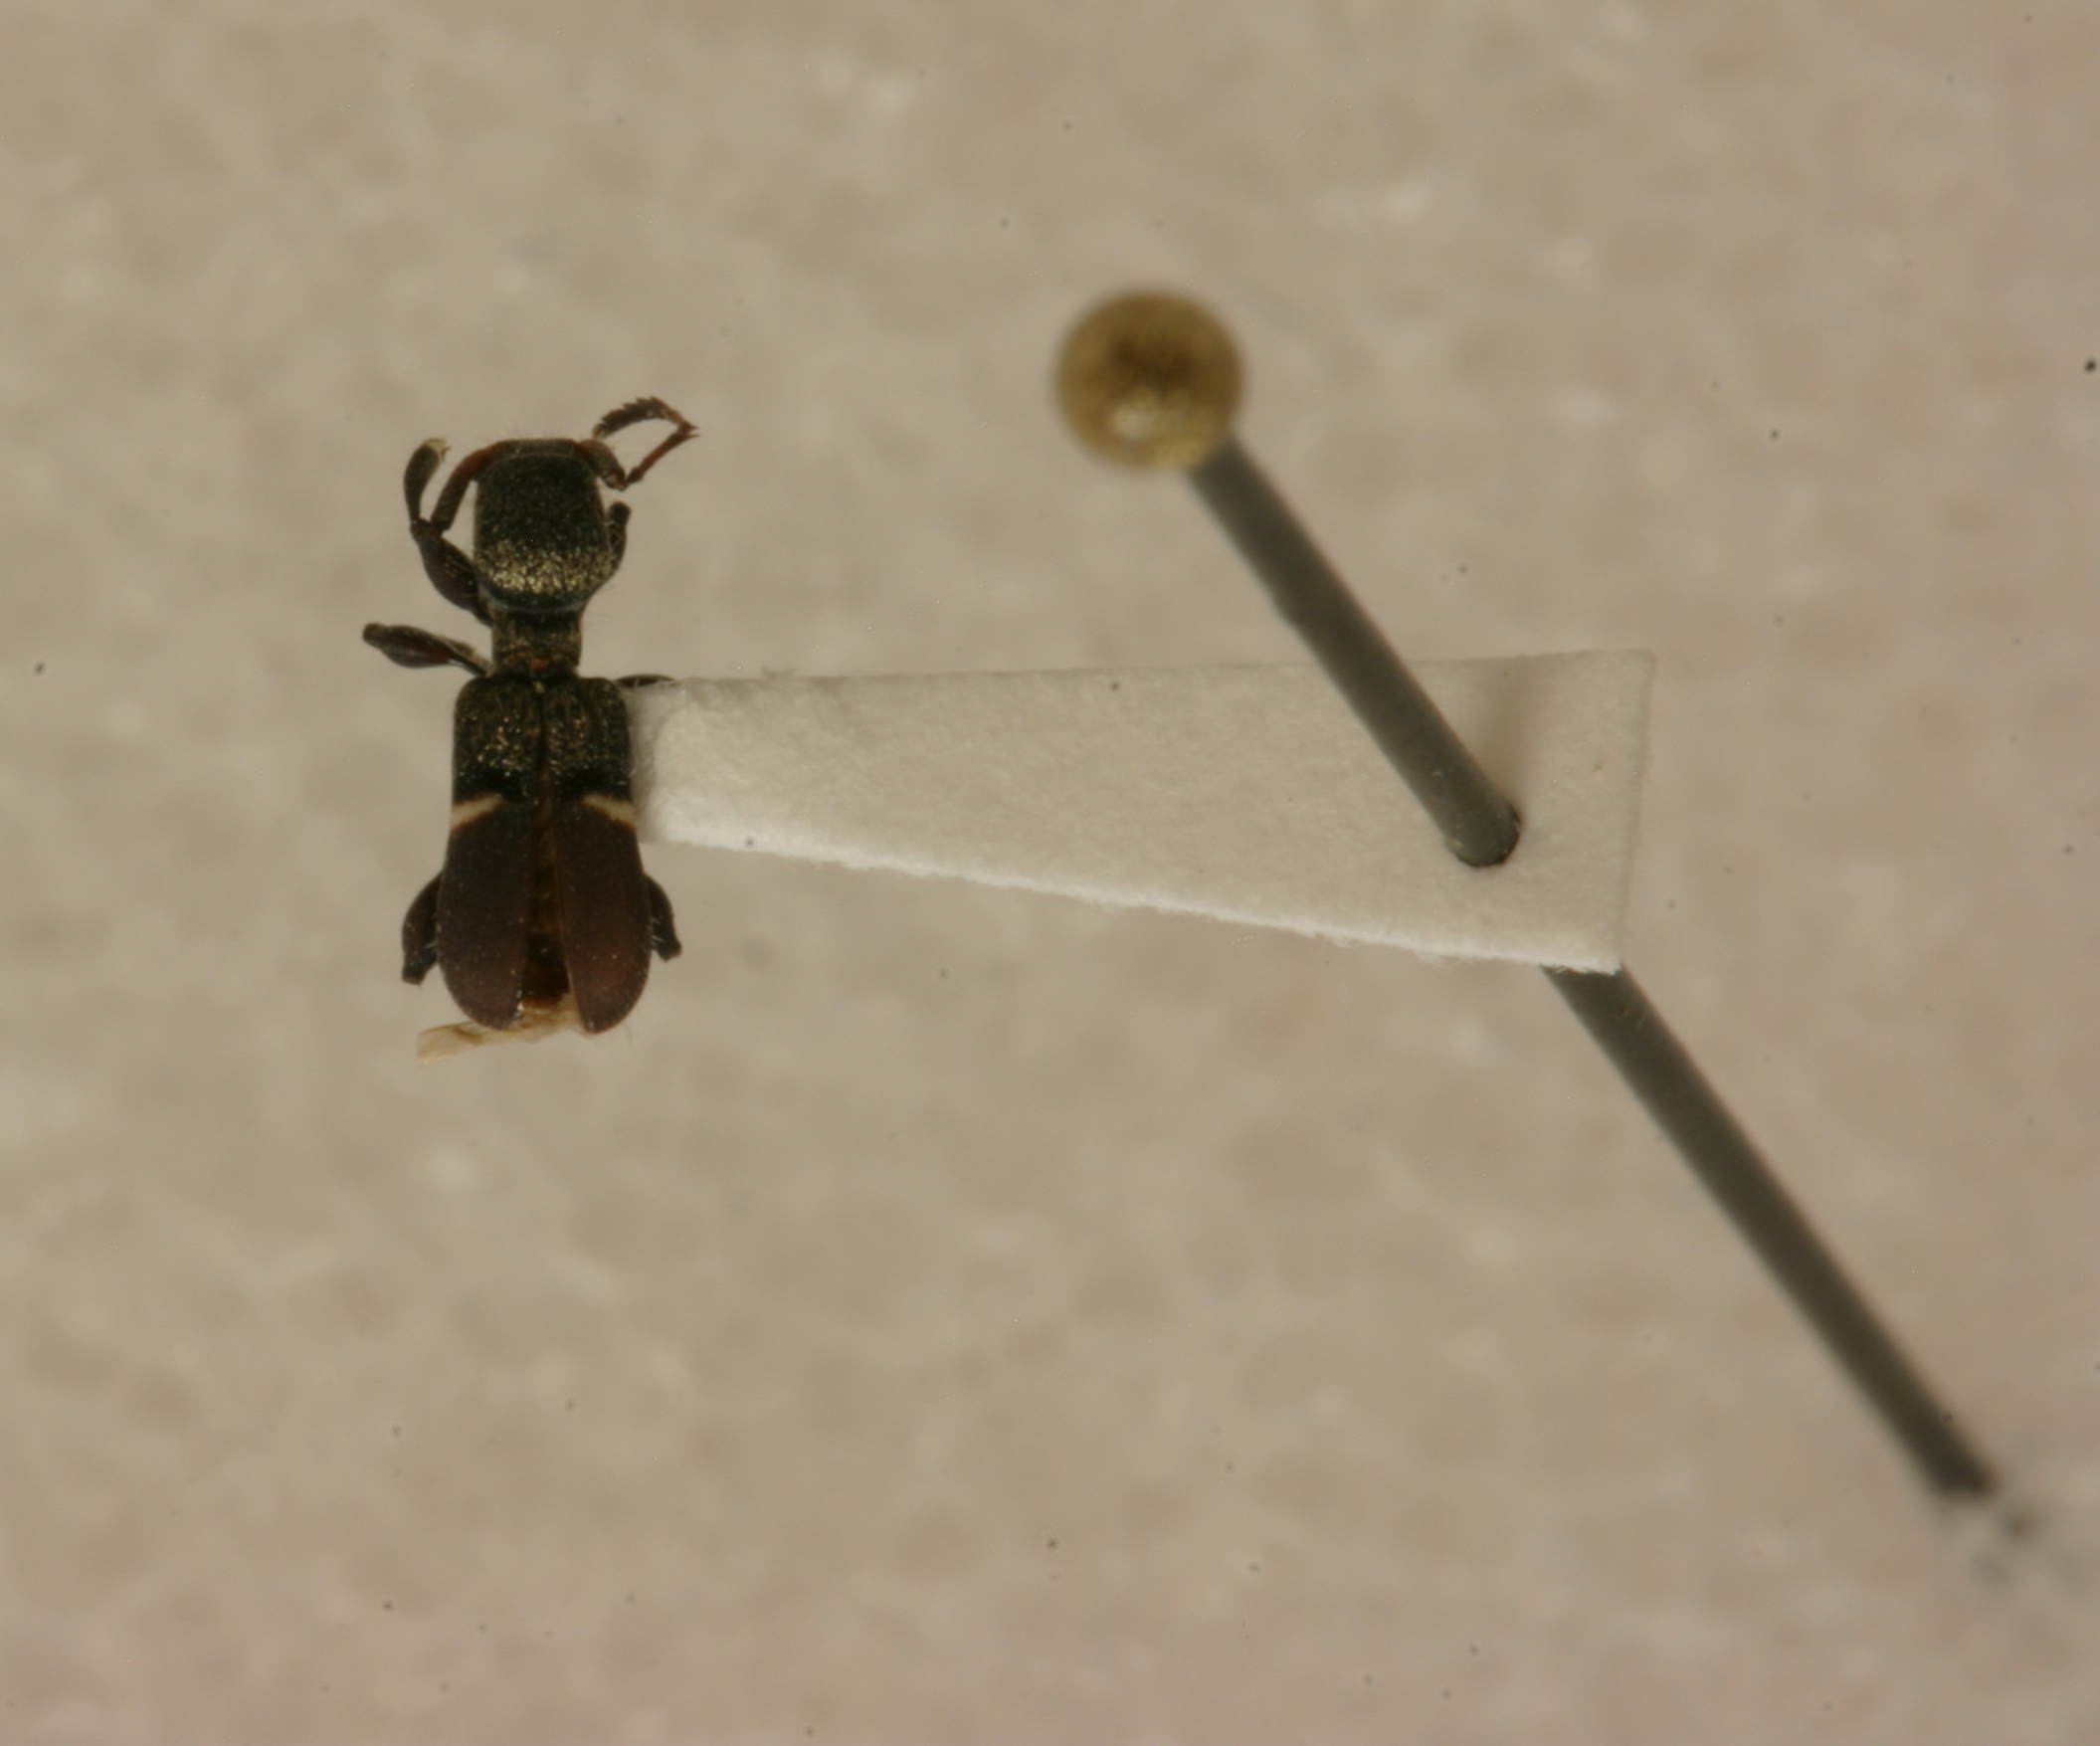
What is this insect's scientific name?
Licracantha formicaria
